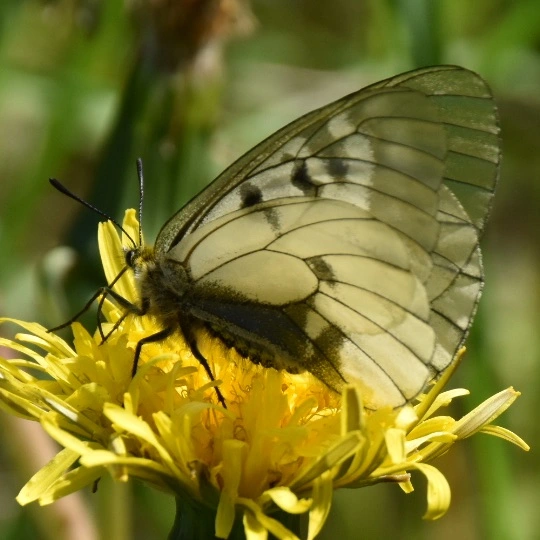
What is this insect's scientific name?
Parnassius mnemosyne
